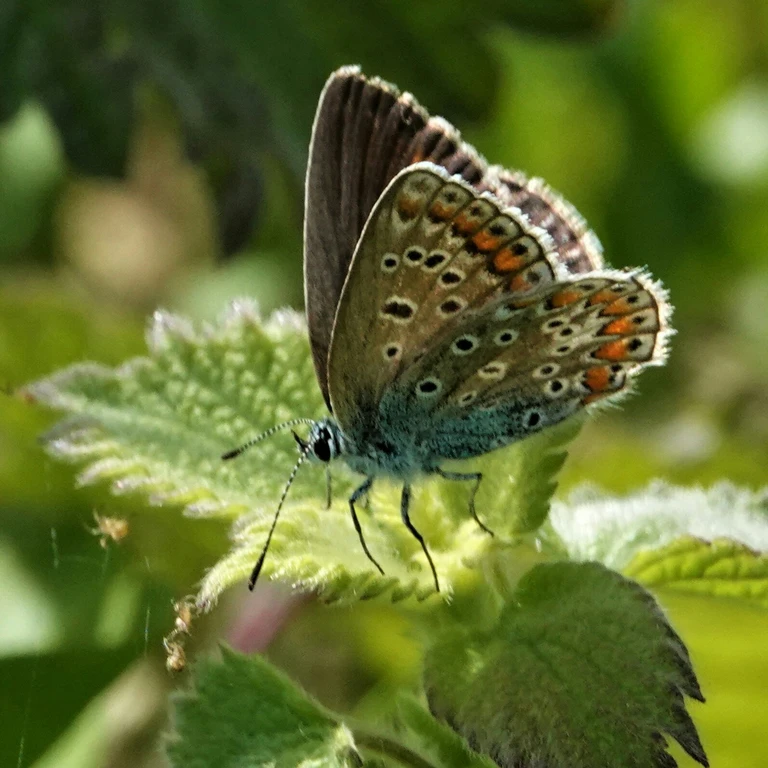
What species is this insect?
Polyommatus icarus
